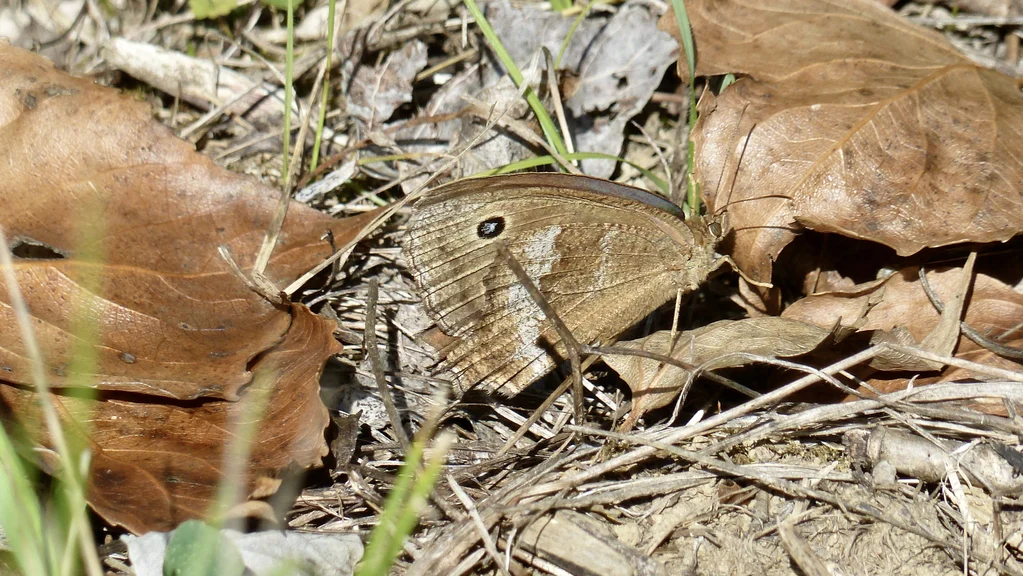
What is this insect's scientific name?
Minois dryas
